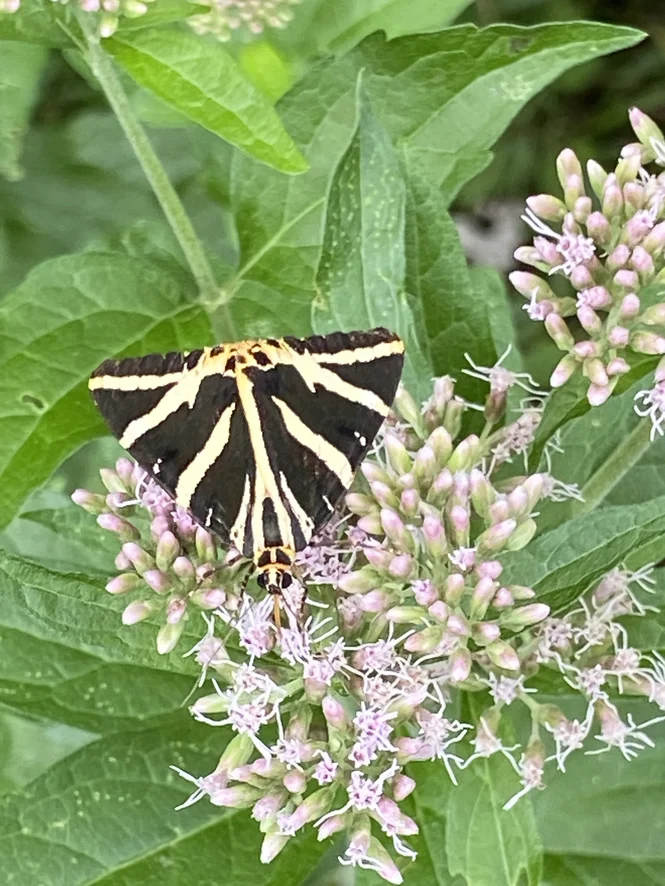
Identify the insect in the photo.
Euplagia quadripunctaria
